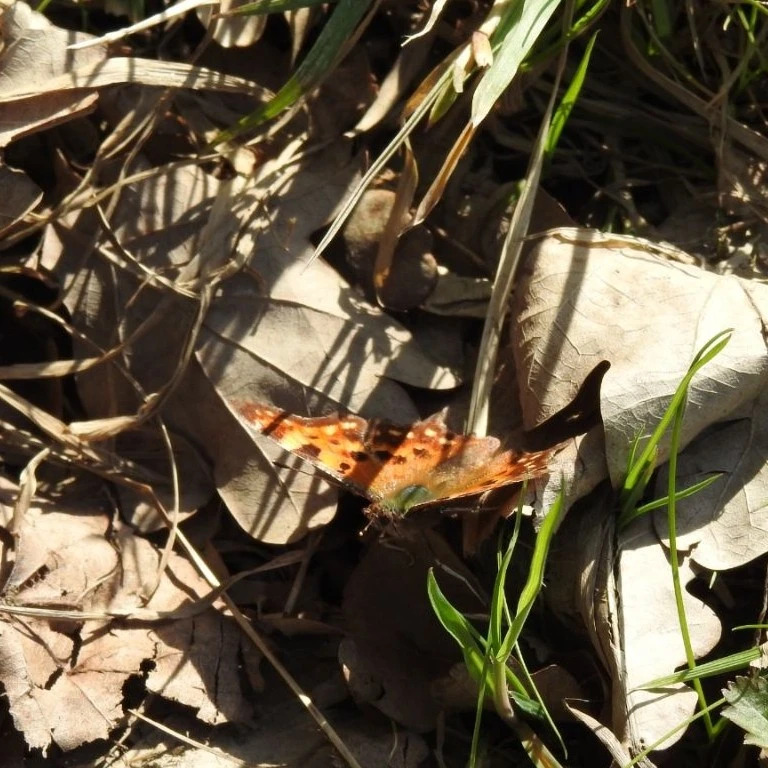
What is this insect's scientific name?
Polygonia c-album
